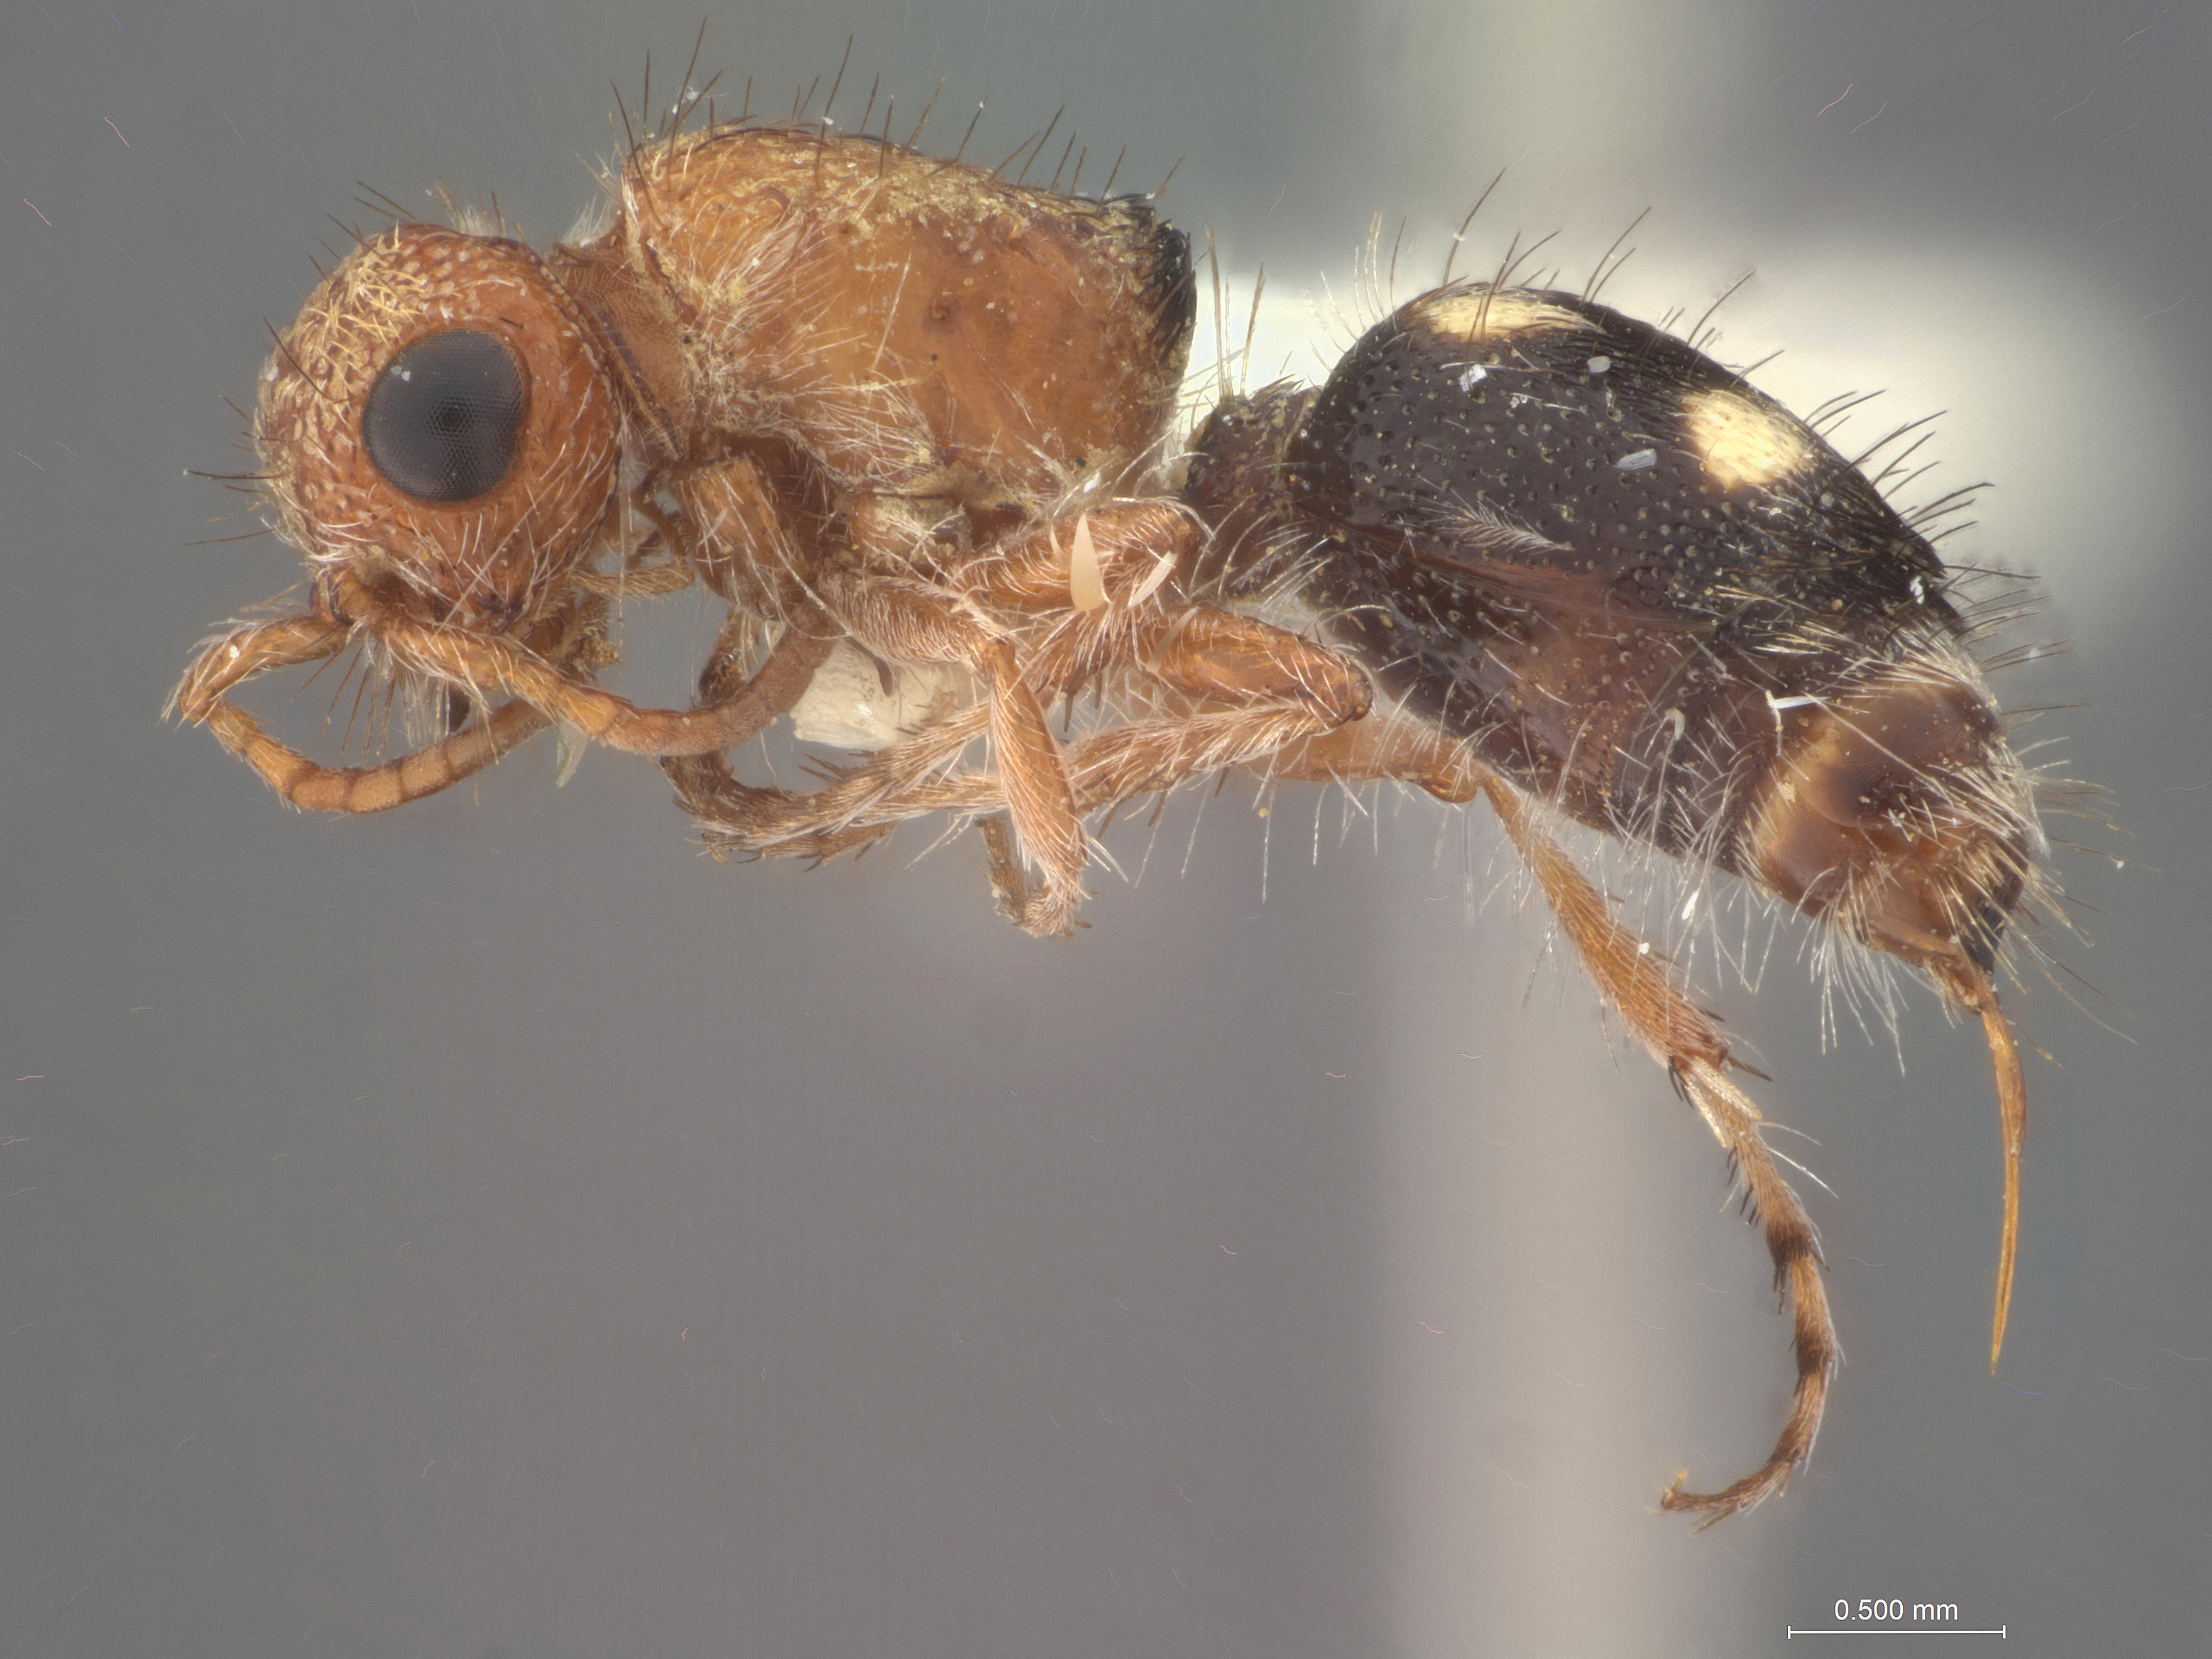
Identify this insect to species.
Tobantilla kolasma
